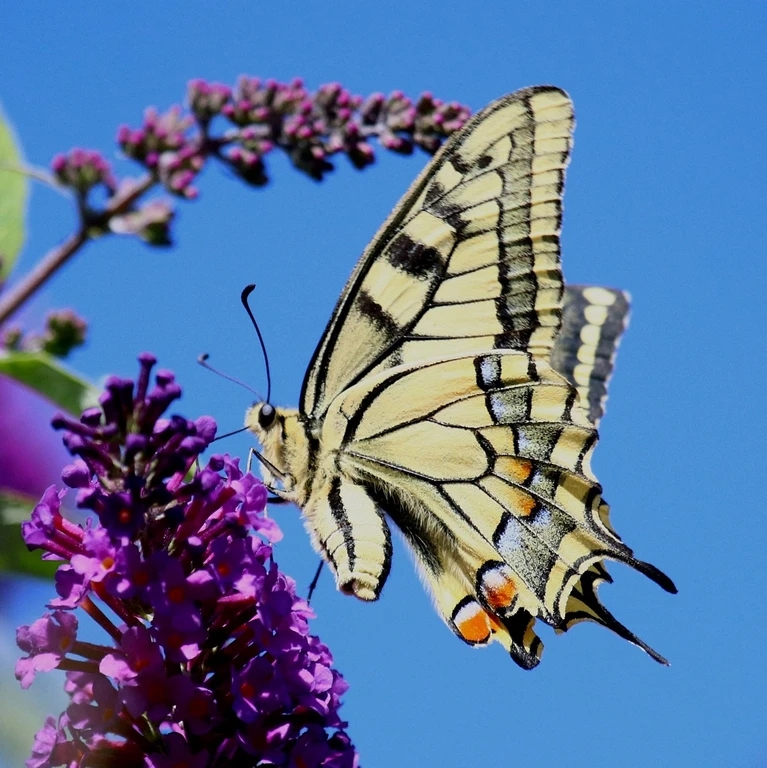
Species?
Papilio machaon
